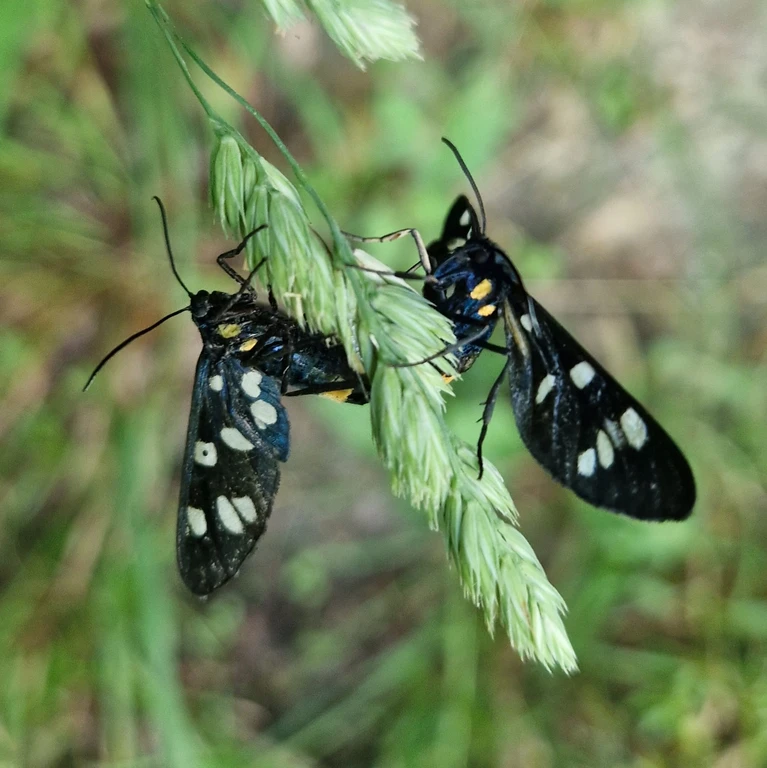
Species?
Amata phegea
